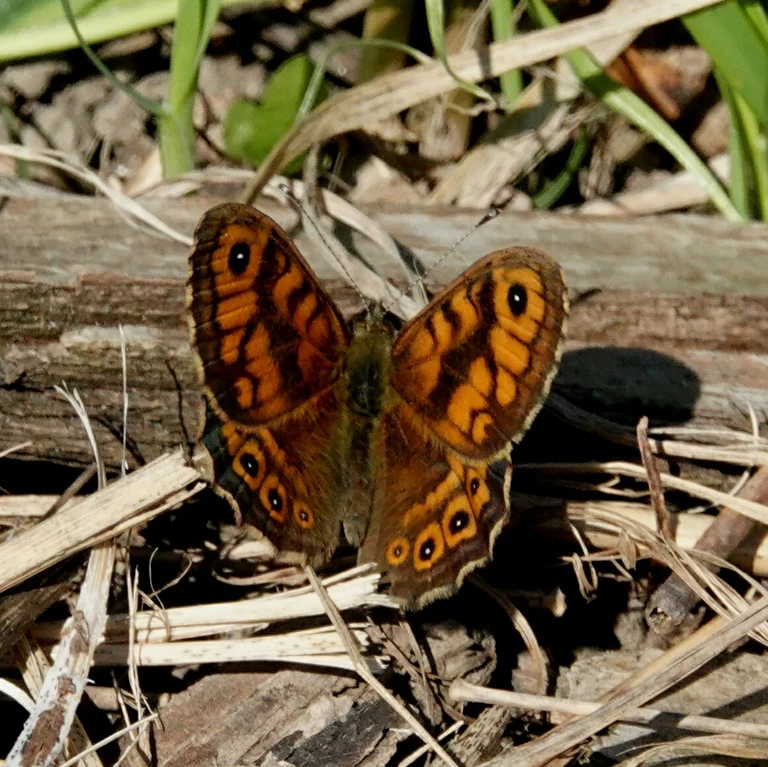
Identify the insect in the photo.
Lasiommata megera (also Pararge megera)
